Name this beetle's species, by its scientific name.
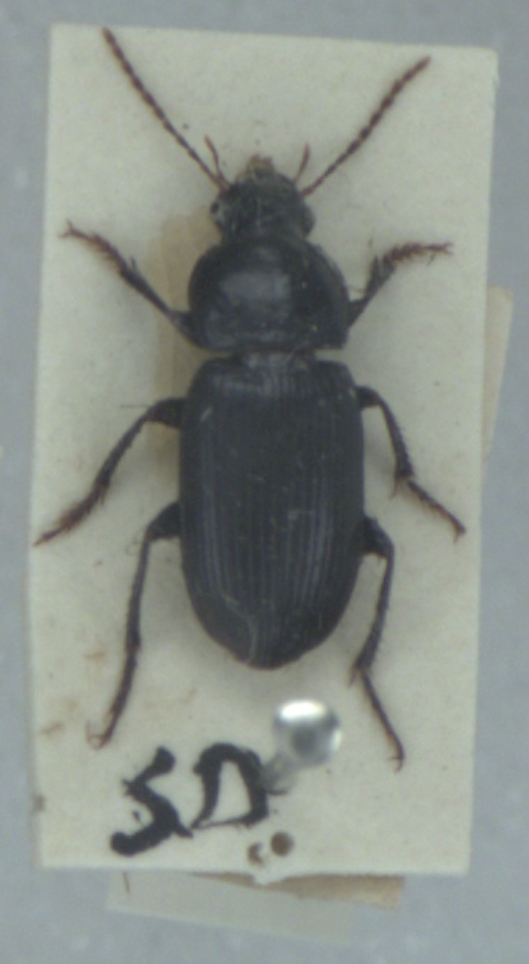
Harpalus tenebrosus
